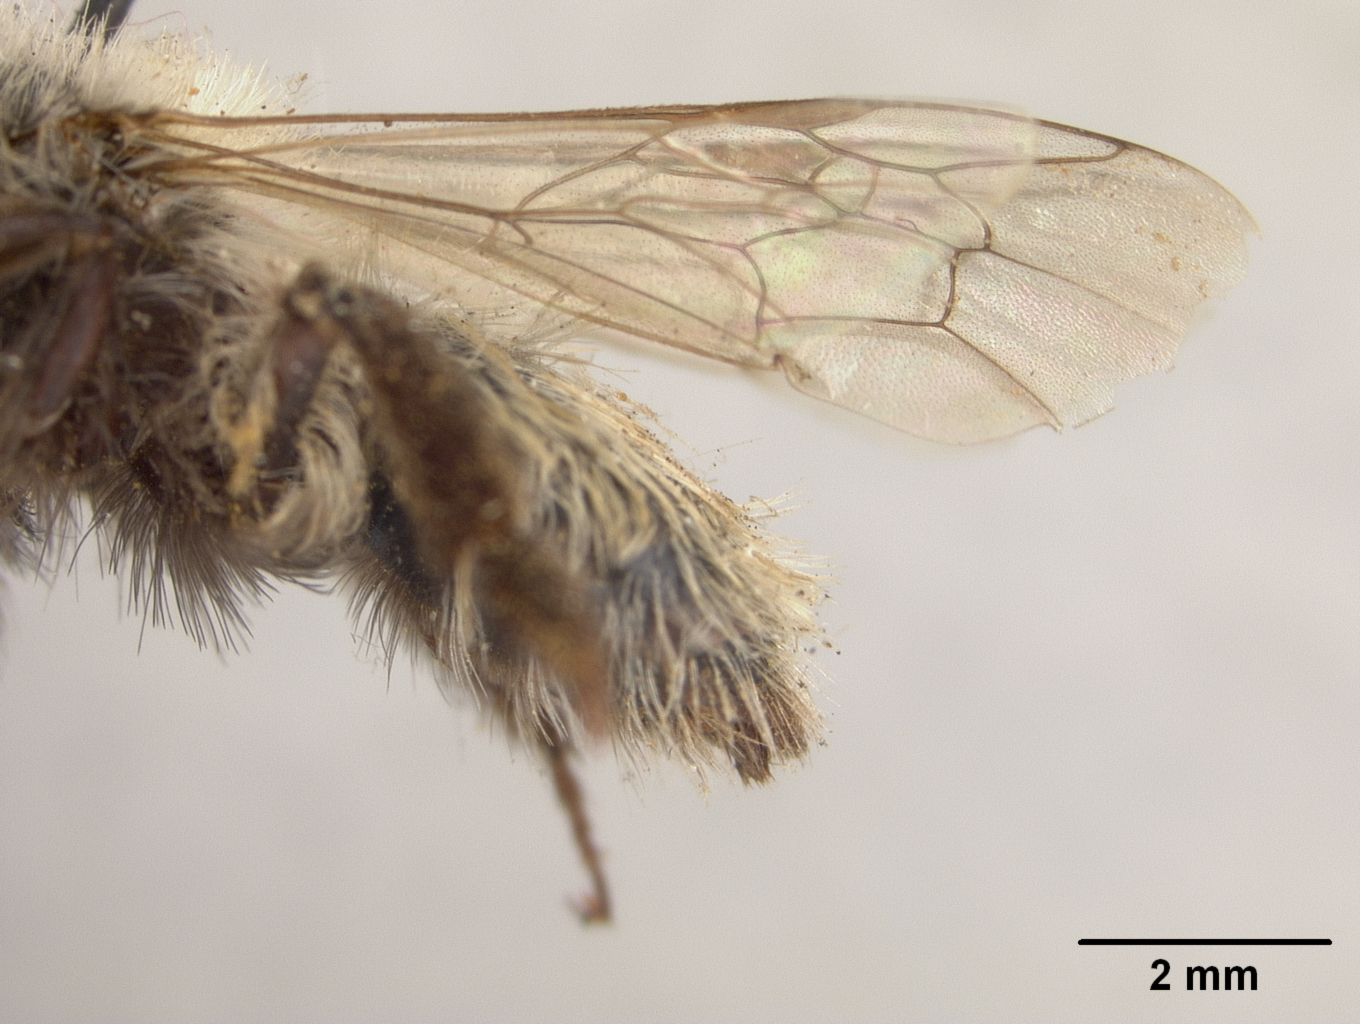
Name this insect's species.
Andrena pyrrhacita
